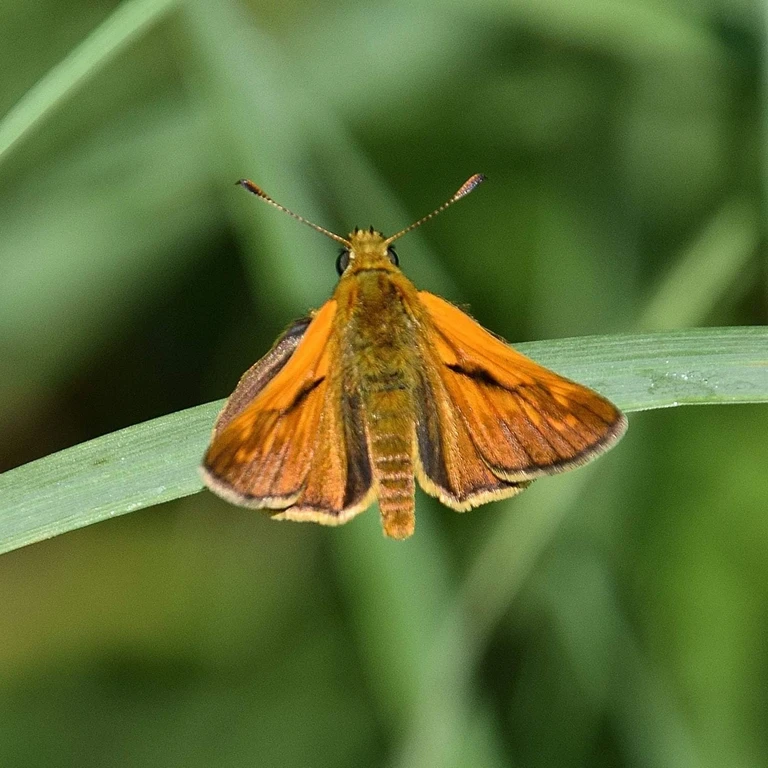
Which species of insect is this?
Ochlodes sylvanus (also Ochlodes venata)
